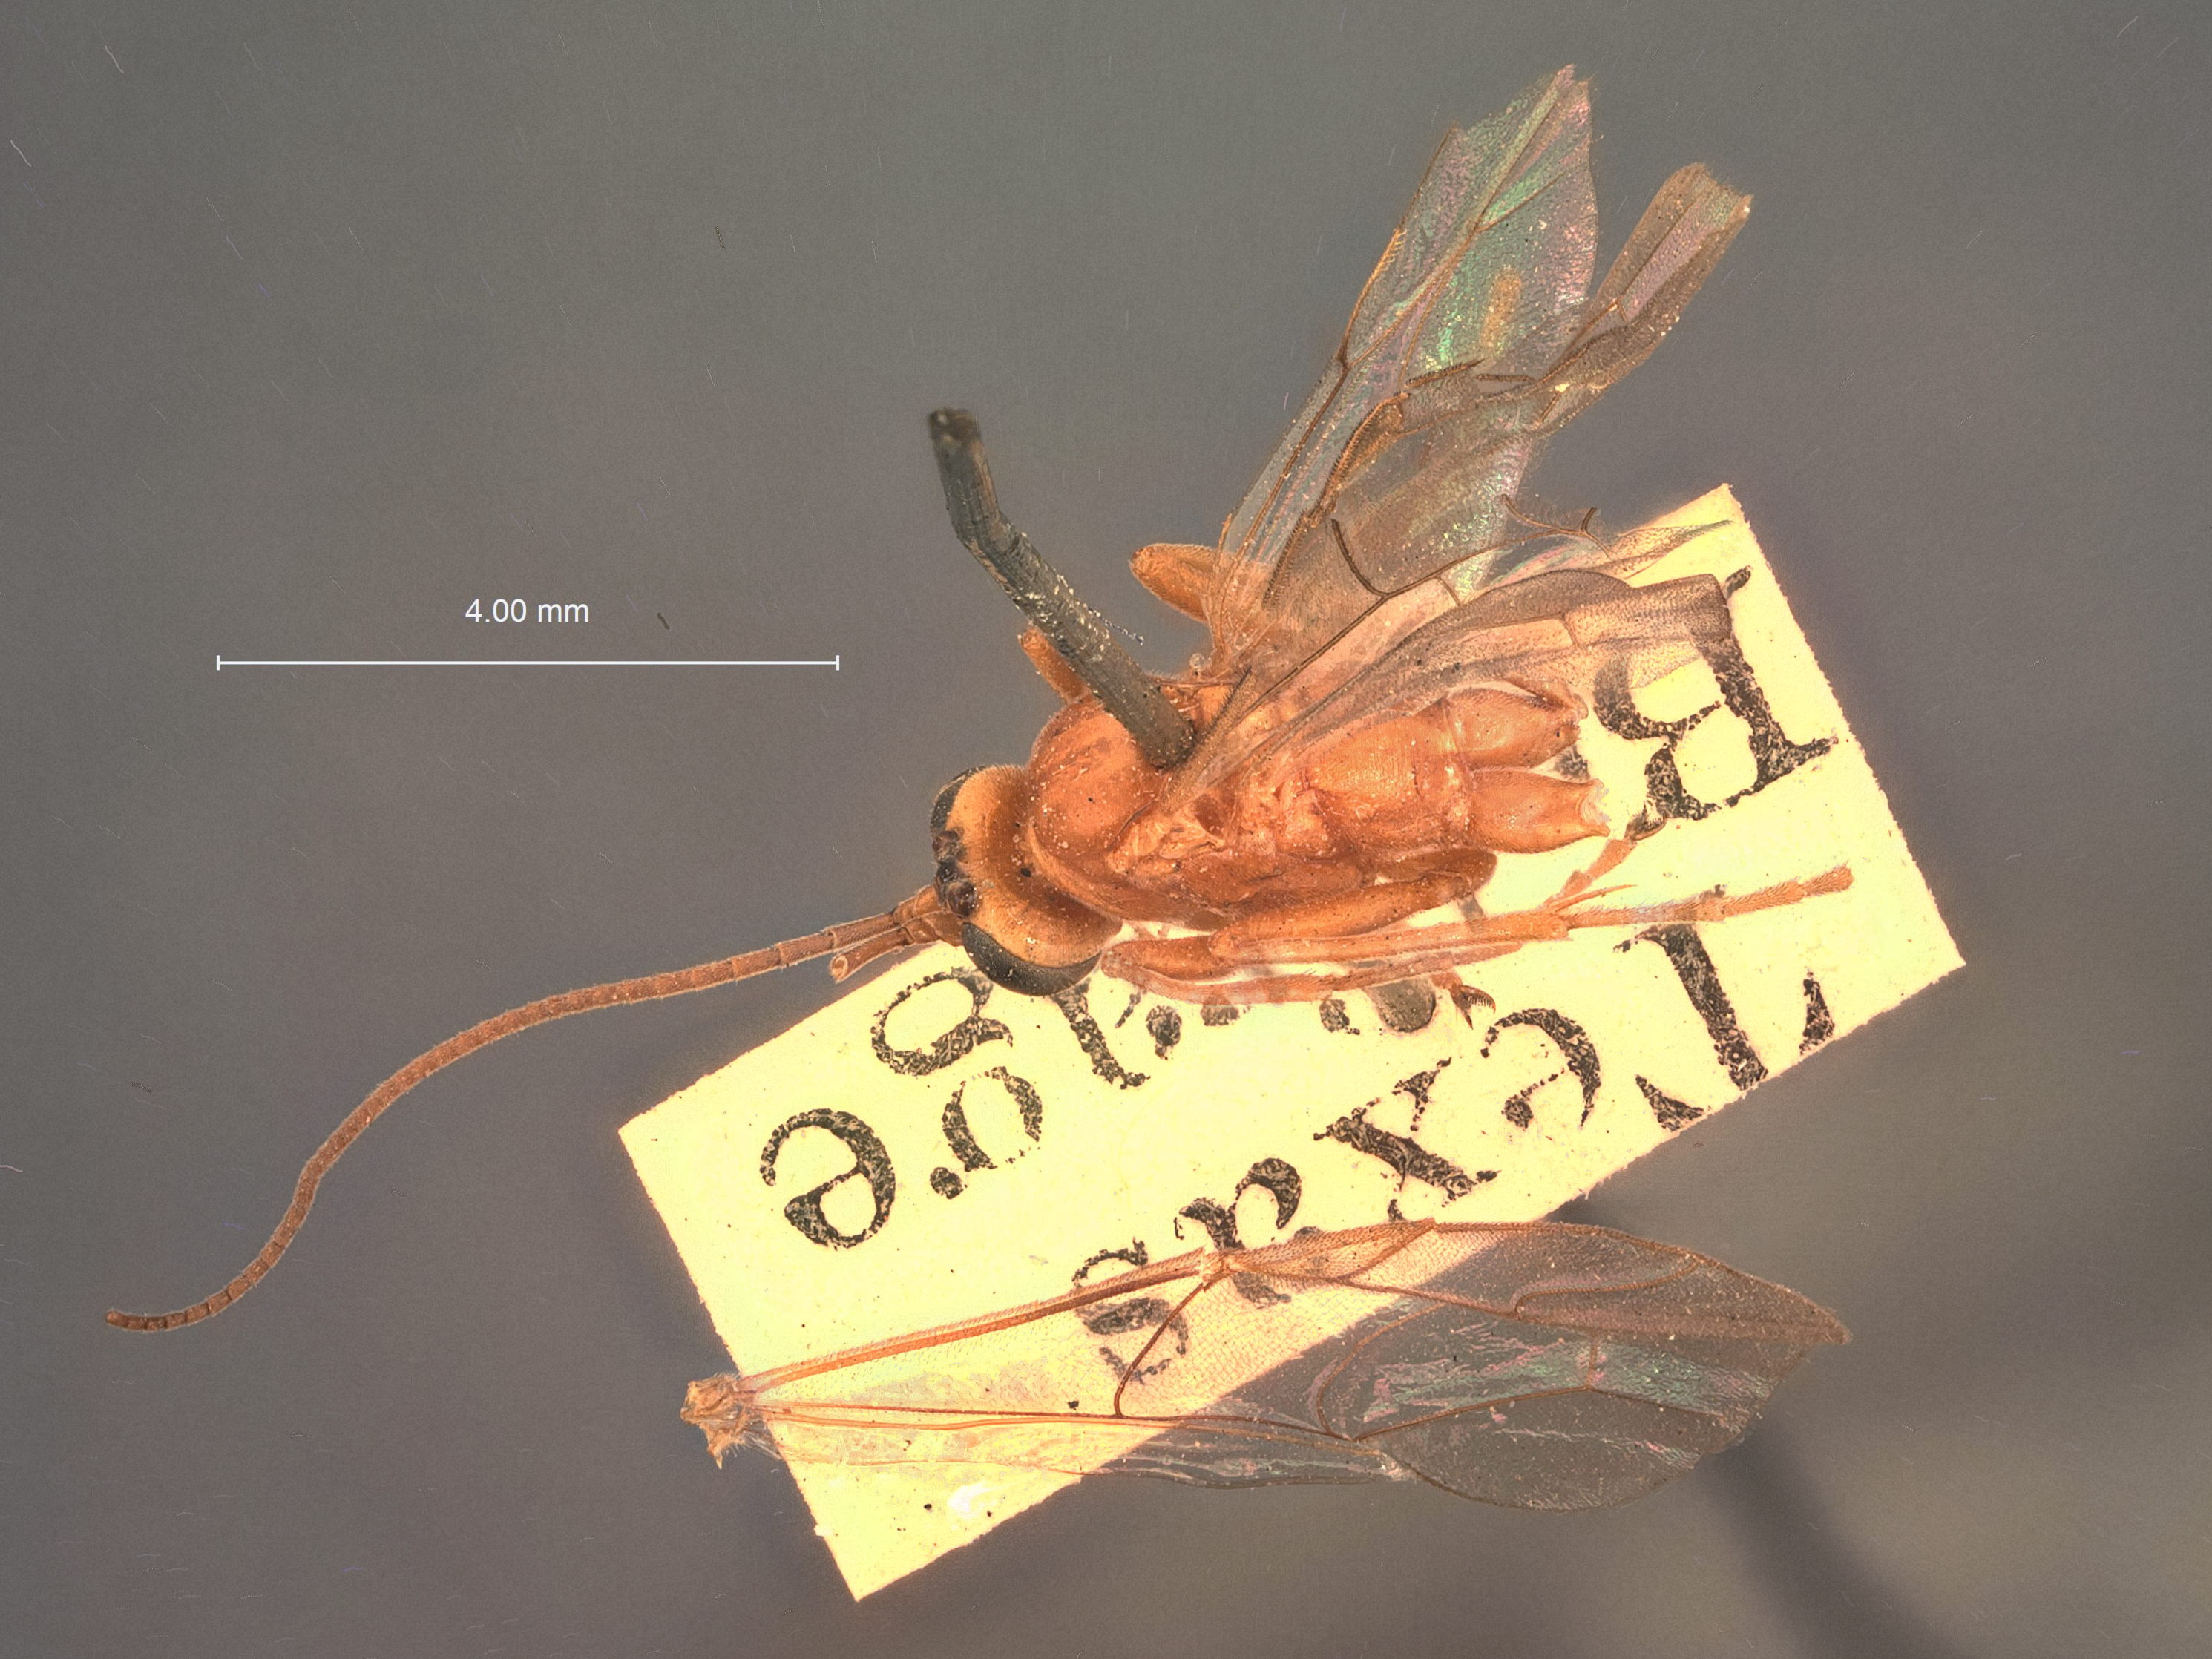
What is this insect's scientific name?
Paniscus texanus
